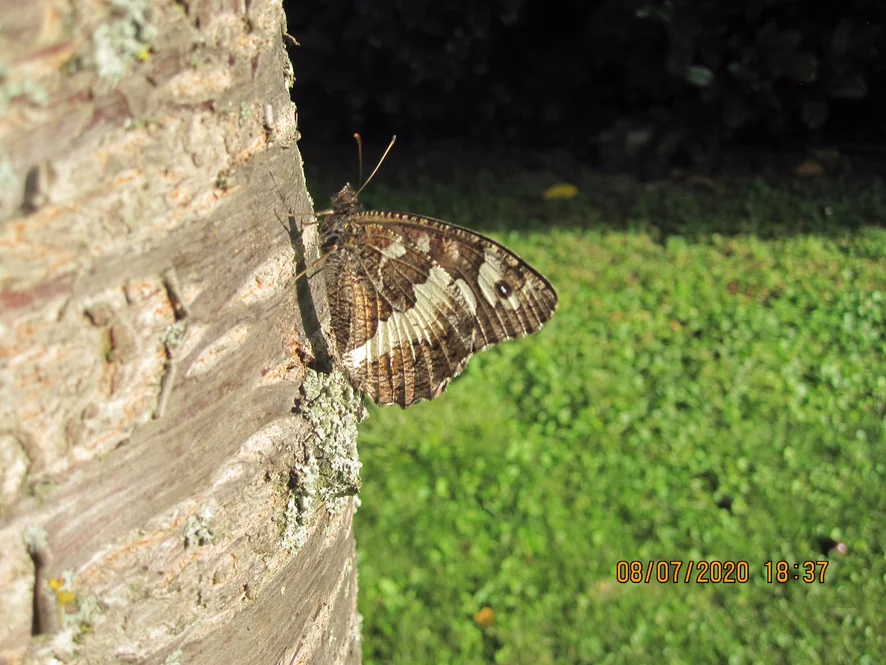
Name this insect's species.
Brintesia circe
